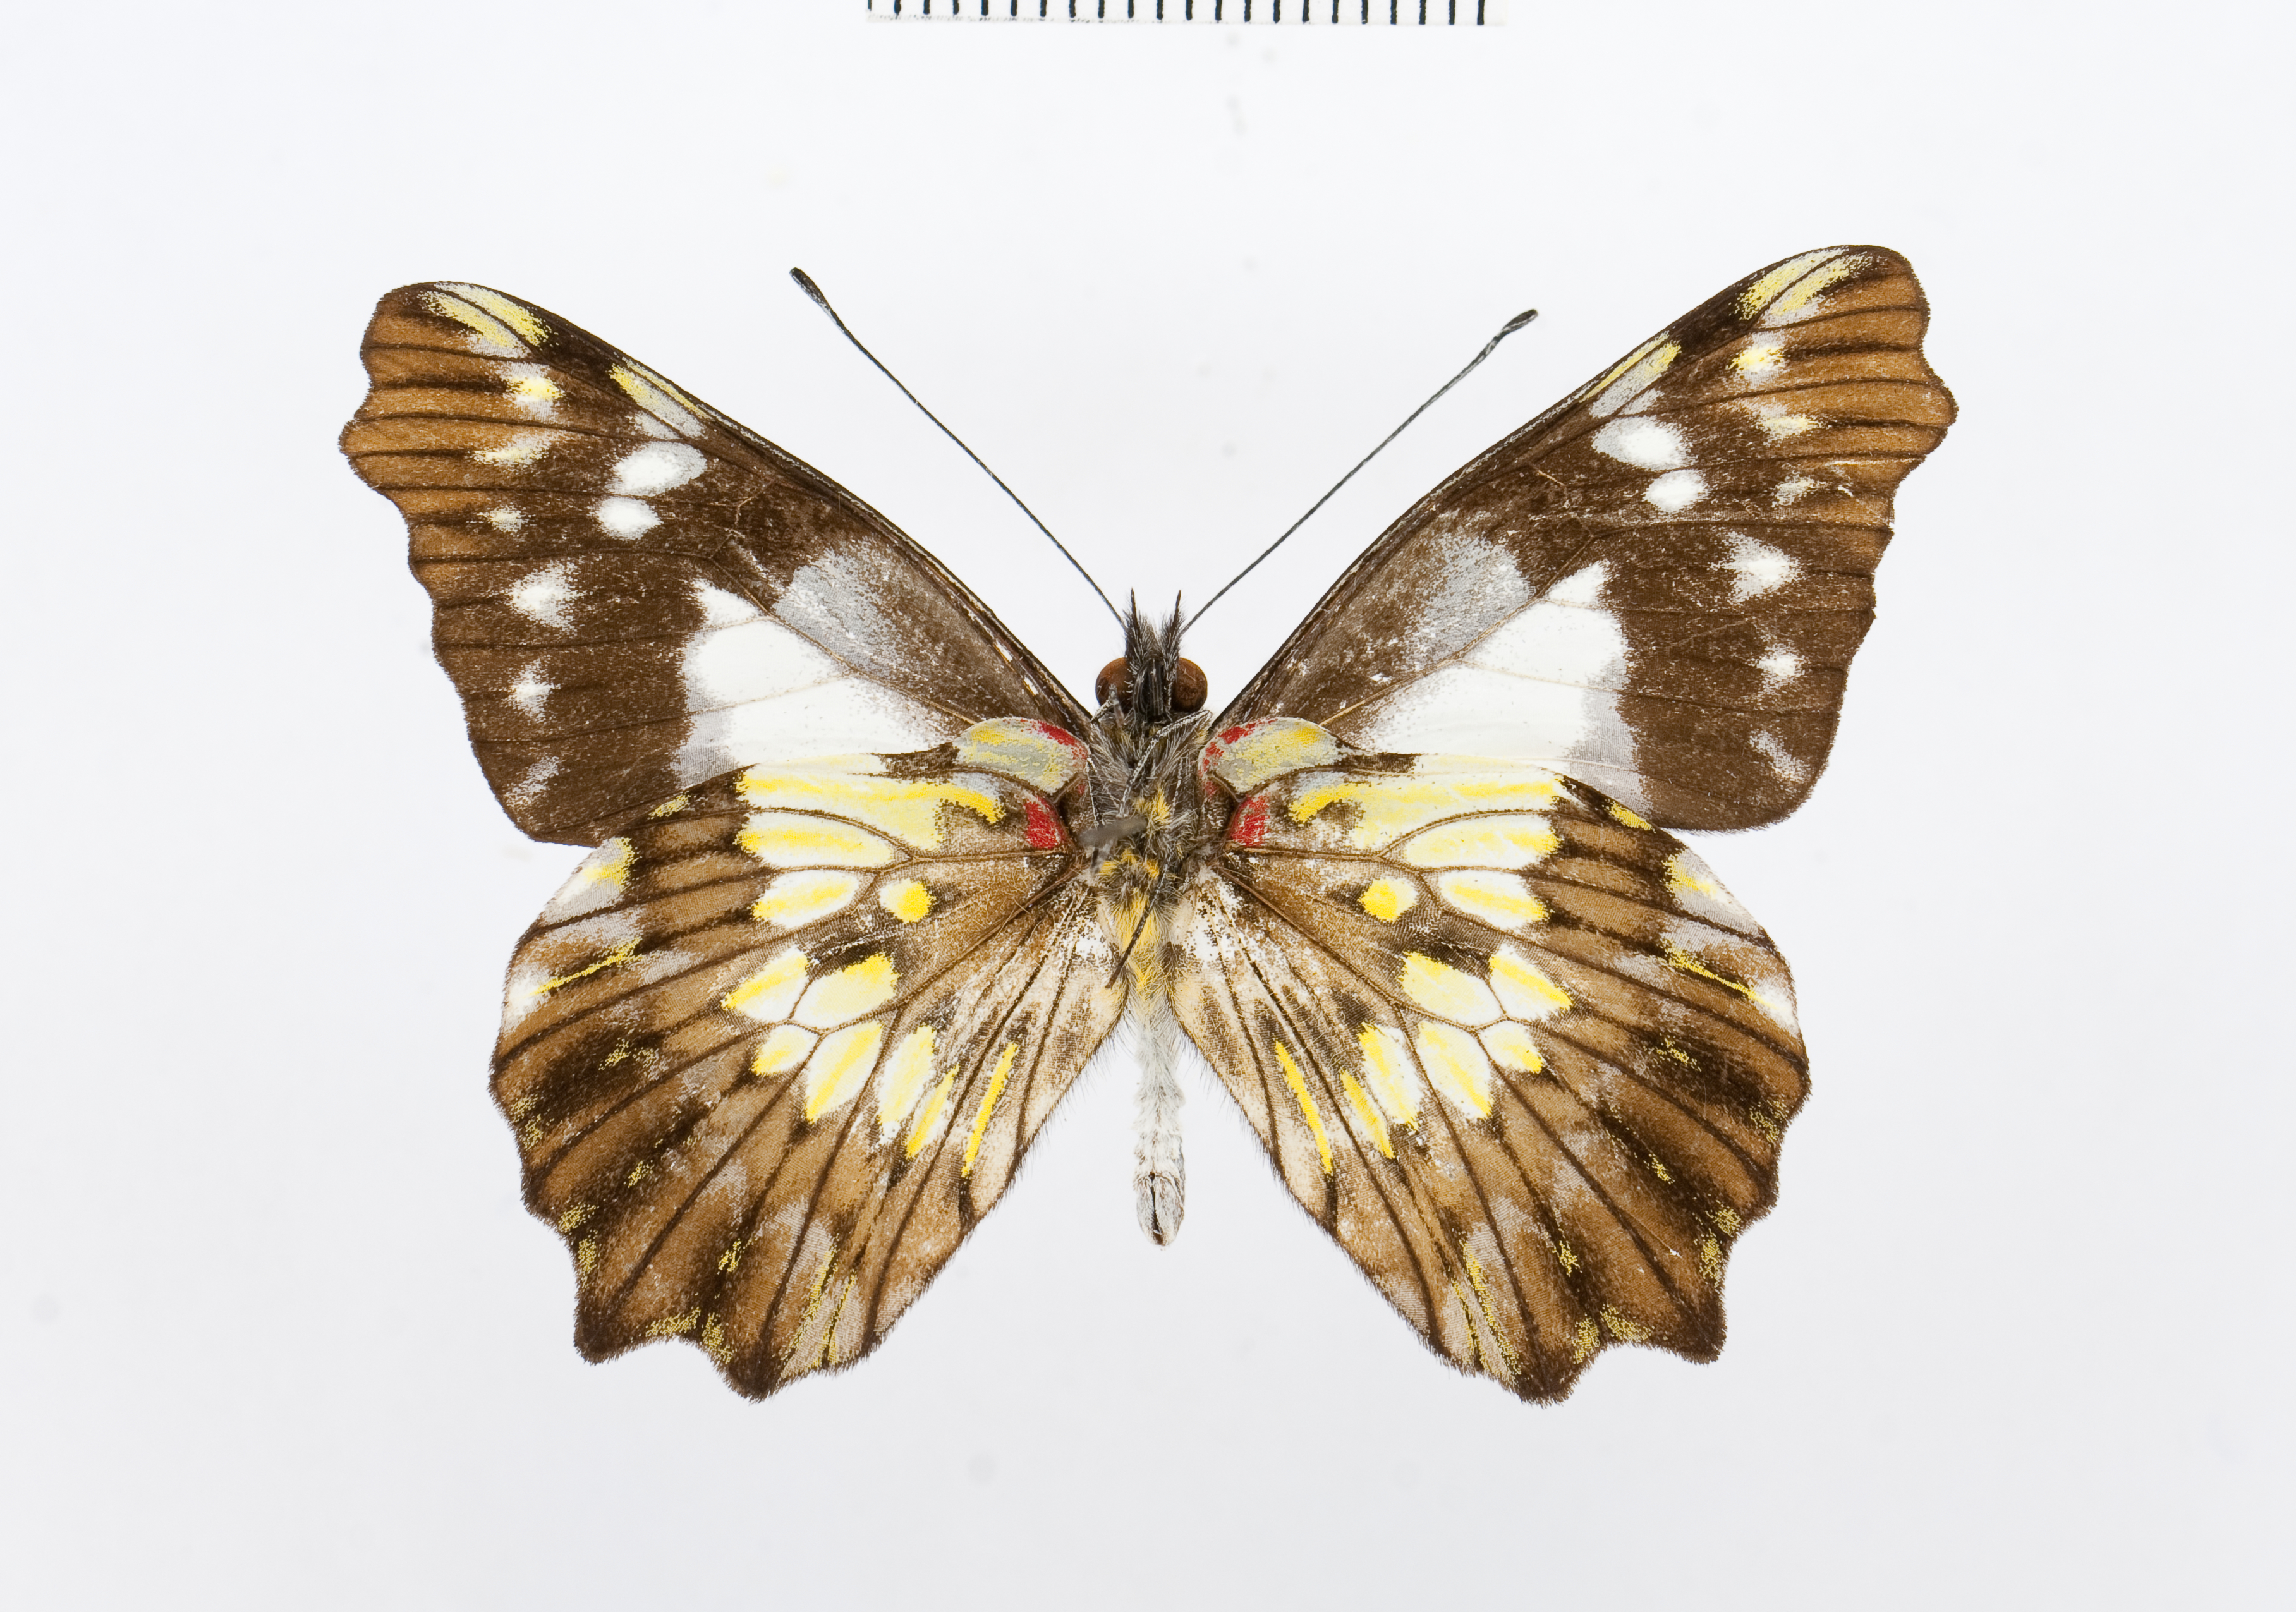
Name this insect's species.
Leodonta ekatherinae
